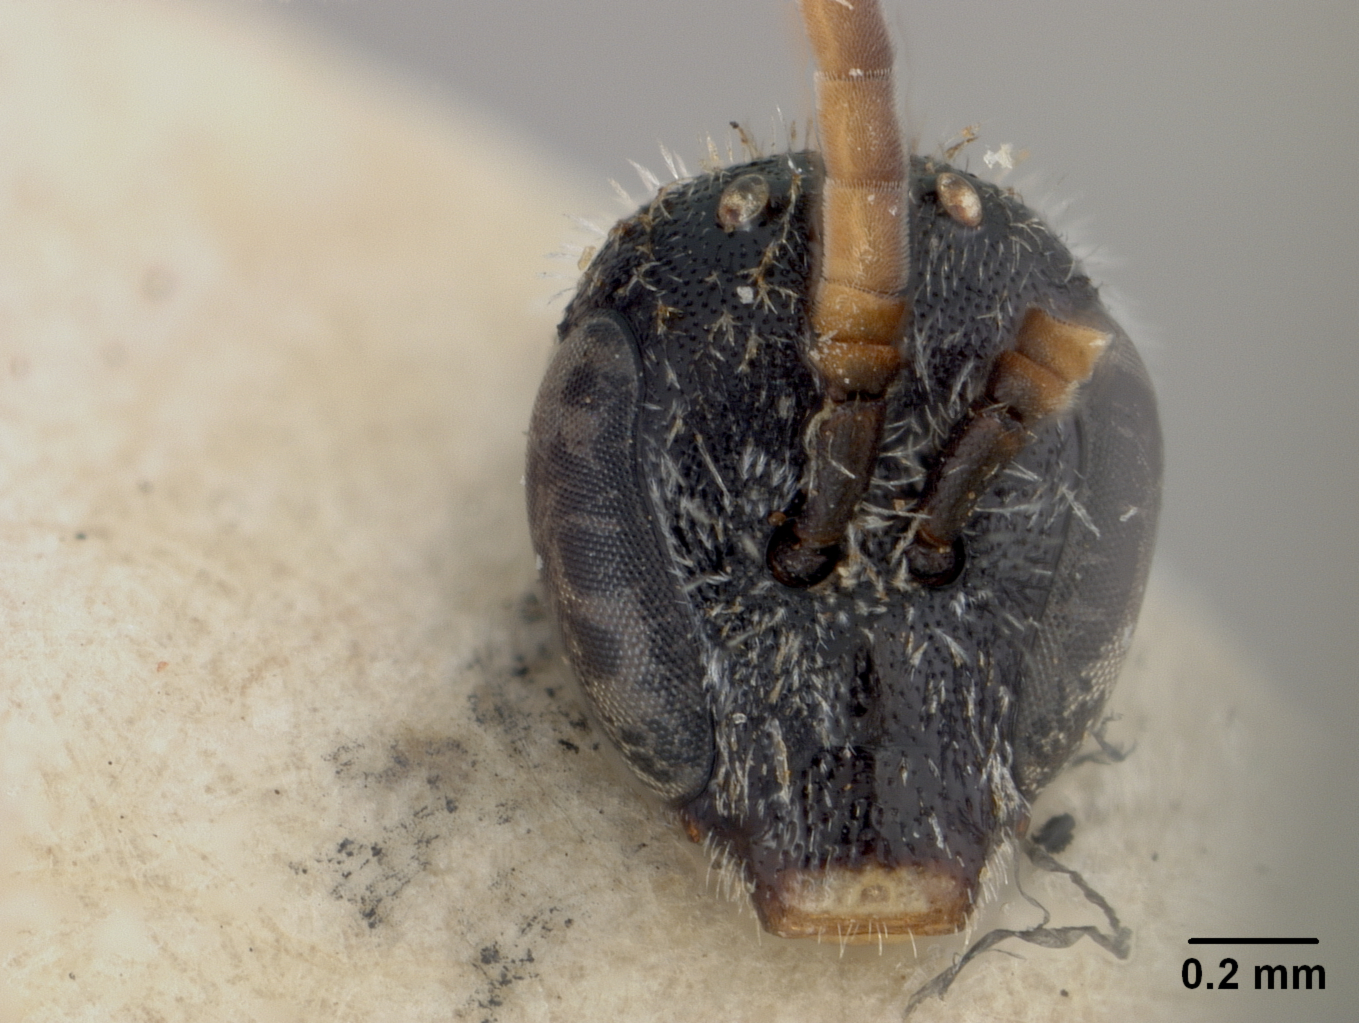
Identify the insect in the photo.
Halictus perminutus
